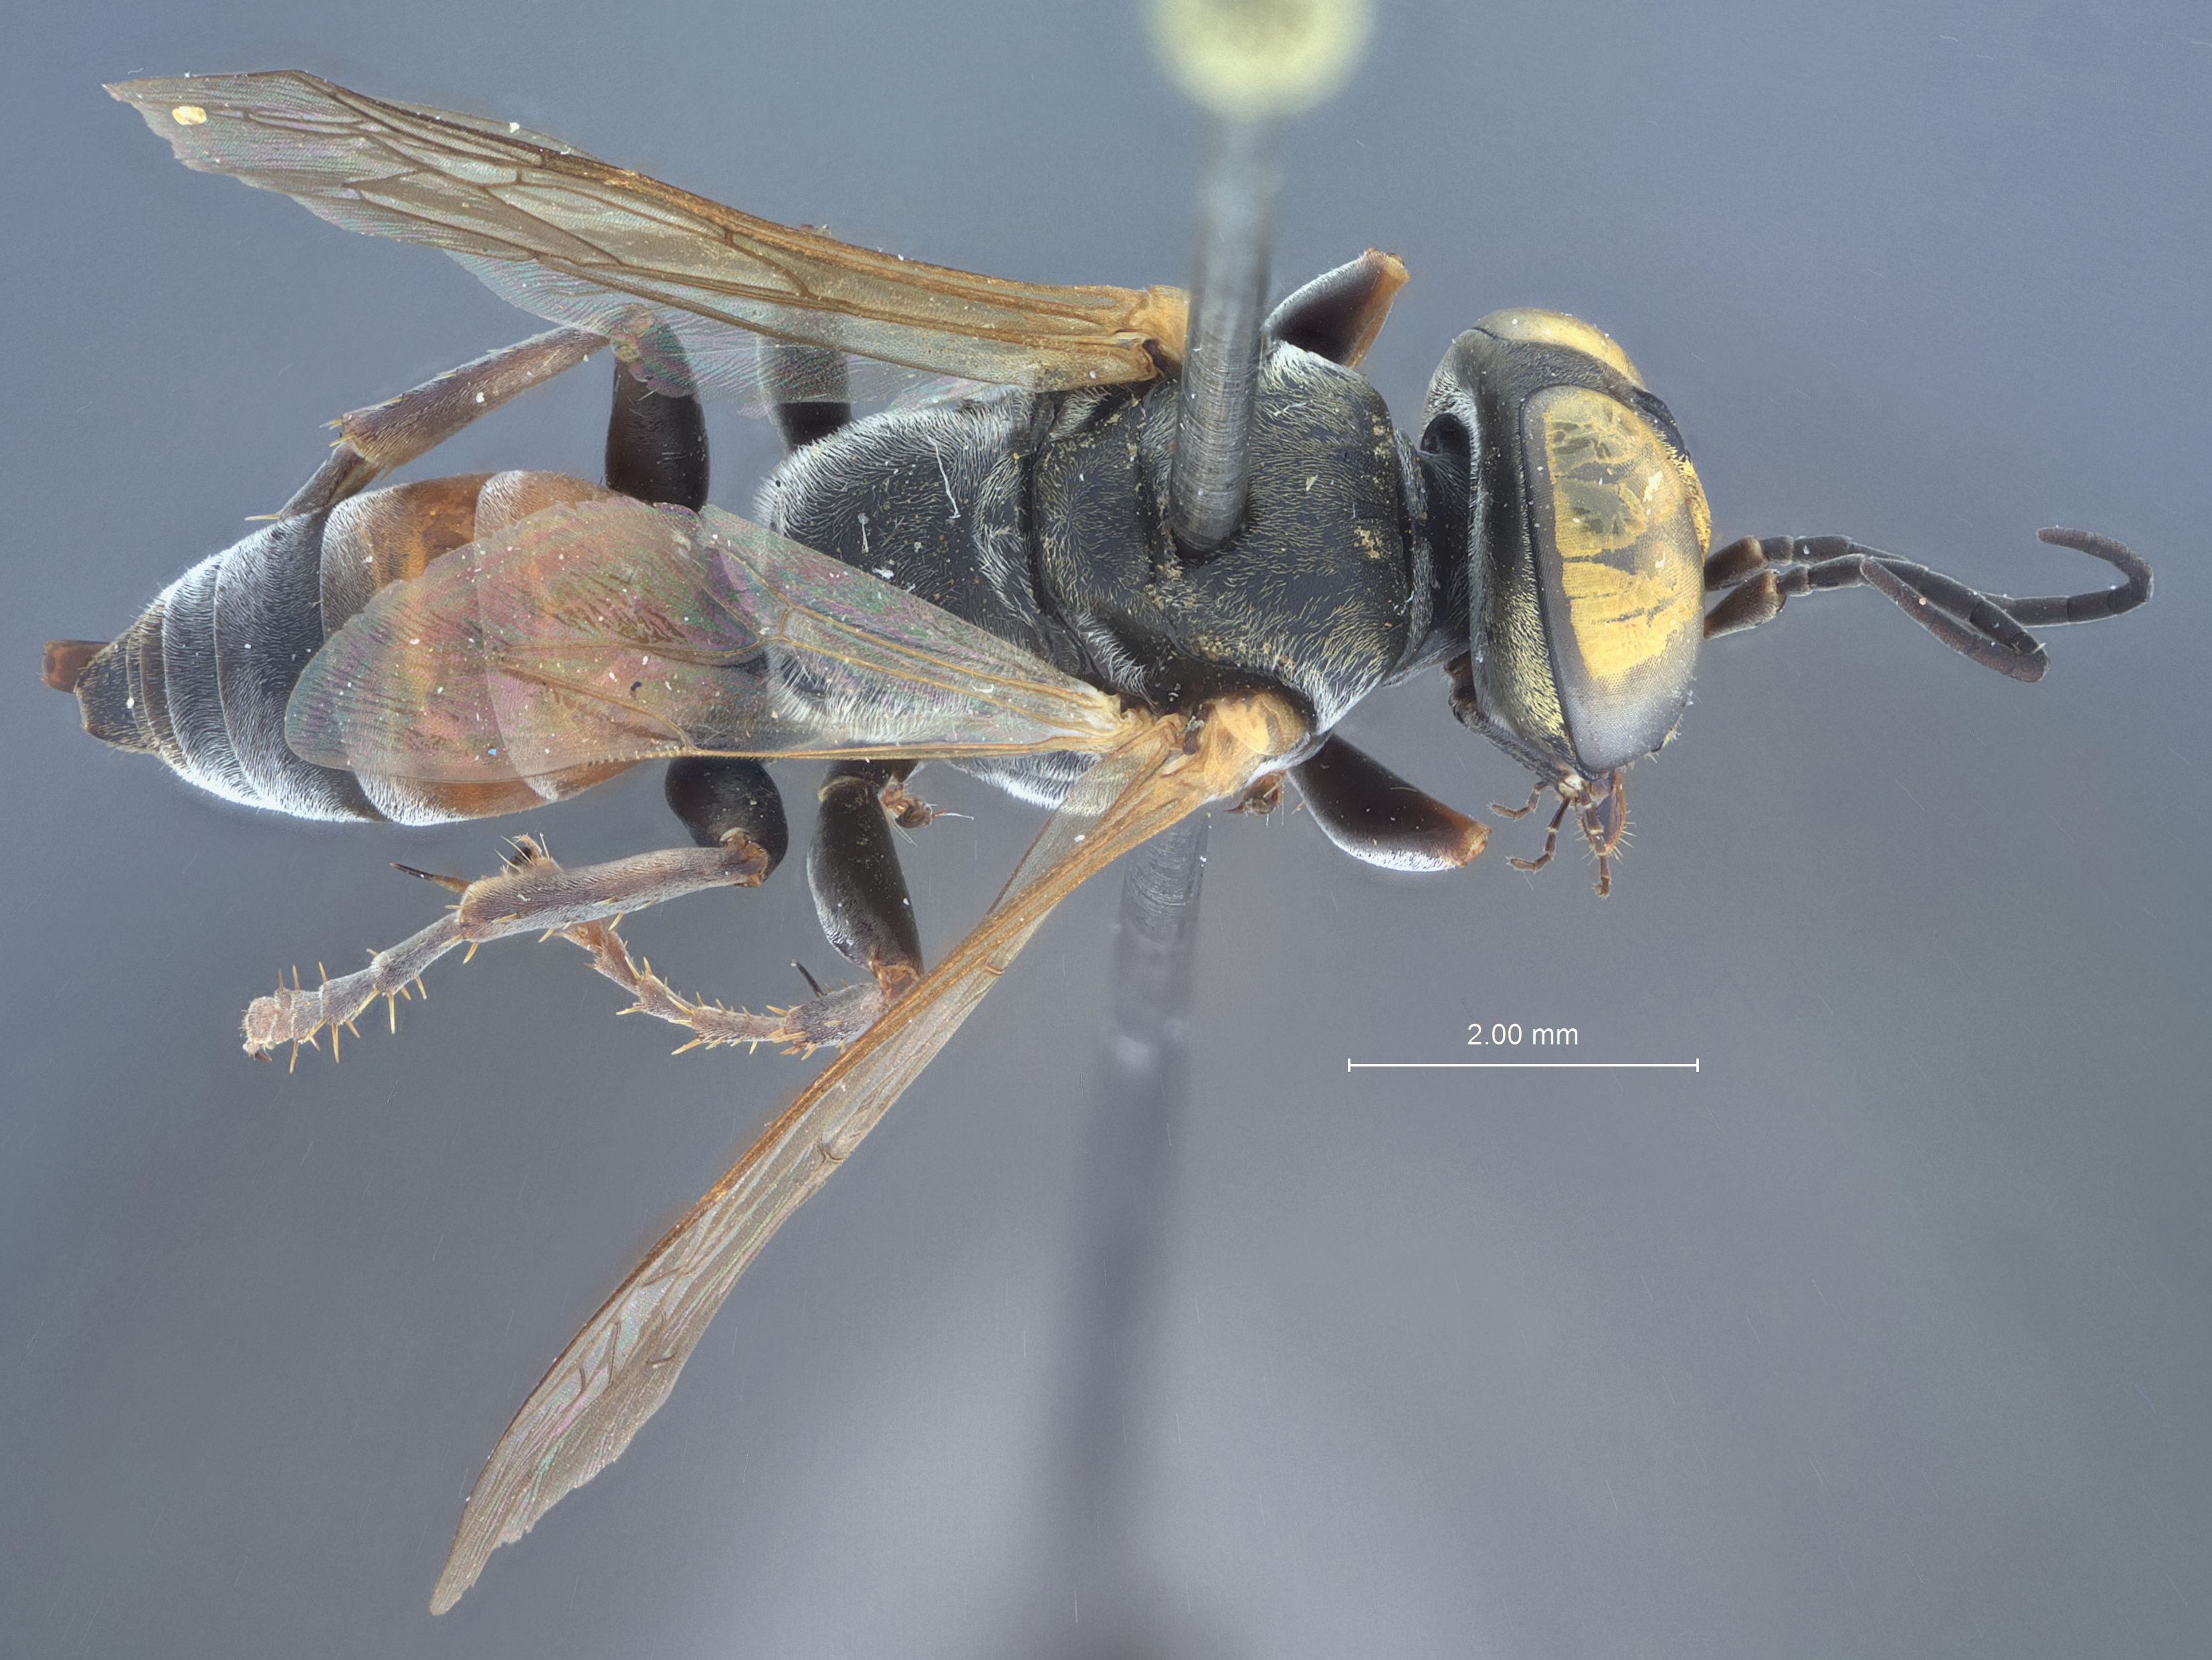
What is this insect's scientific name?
Tachysphex diadelus
